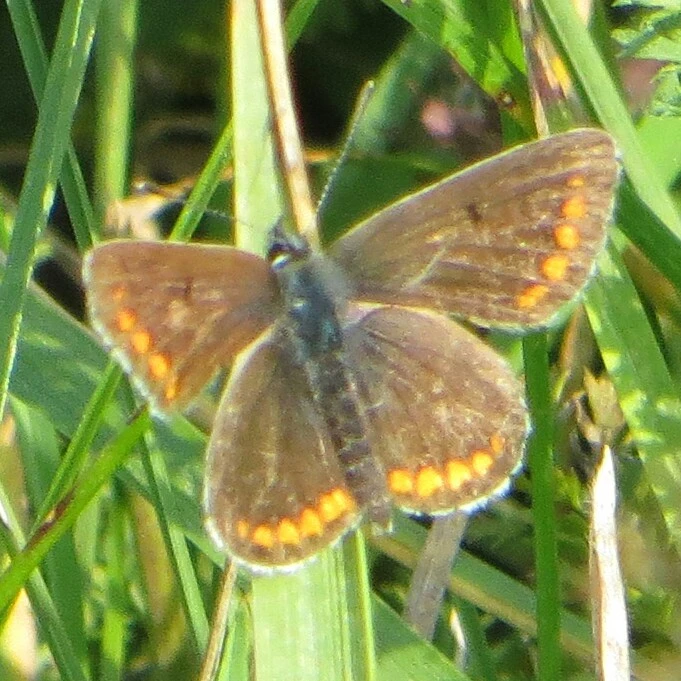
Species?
Aricia agestis/artaxerxes
